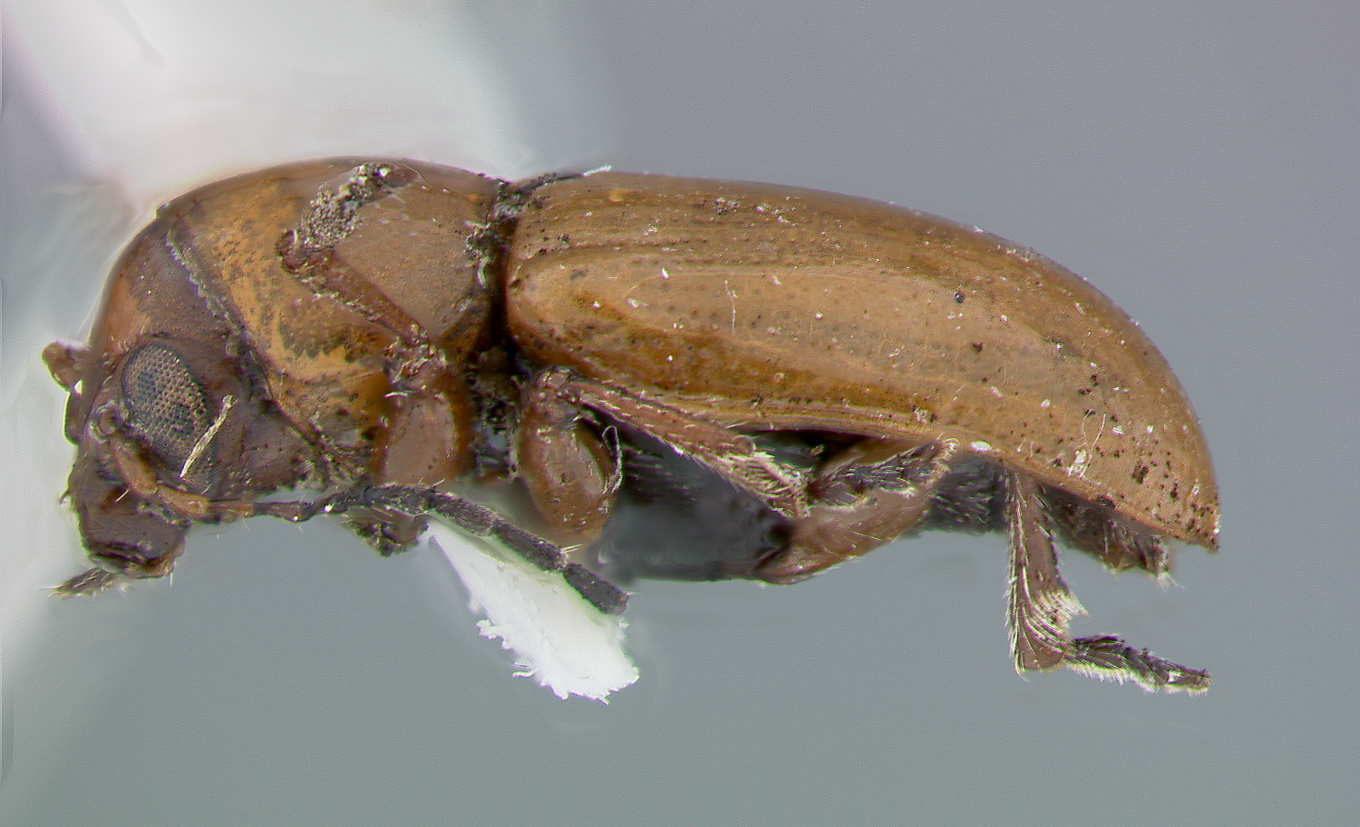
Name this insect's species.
Metachroma mendozae
